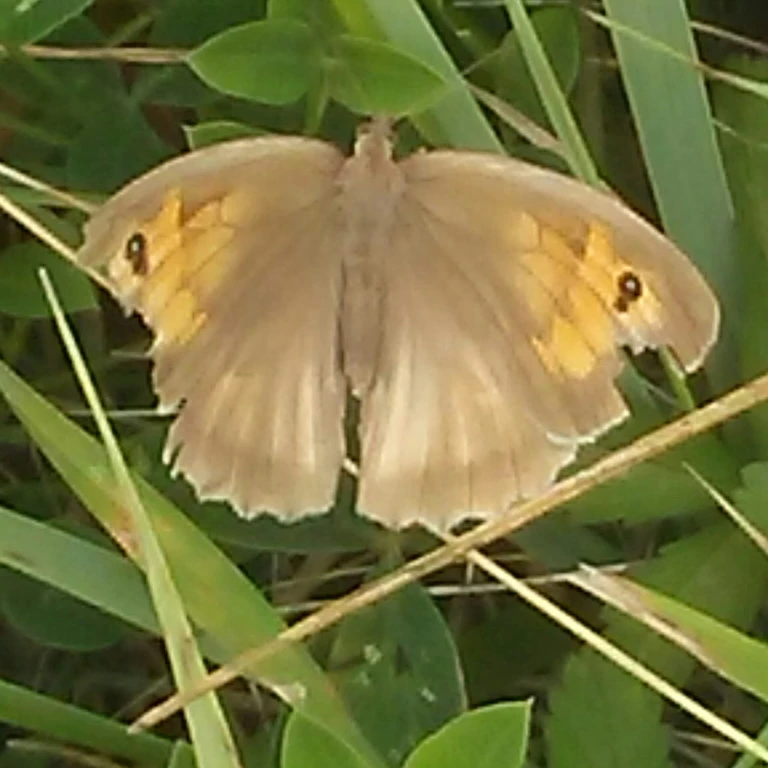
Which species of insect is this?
Maniola jurtina
